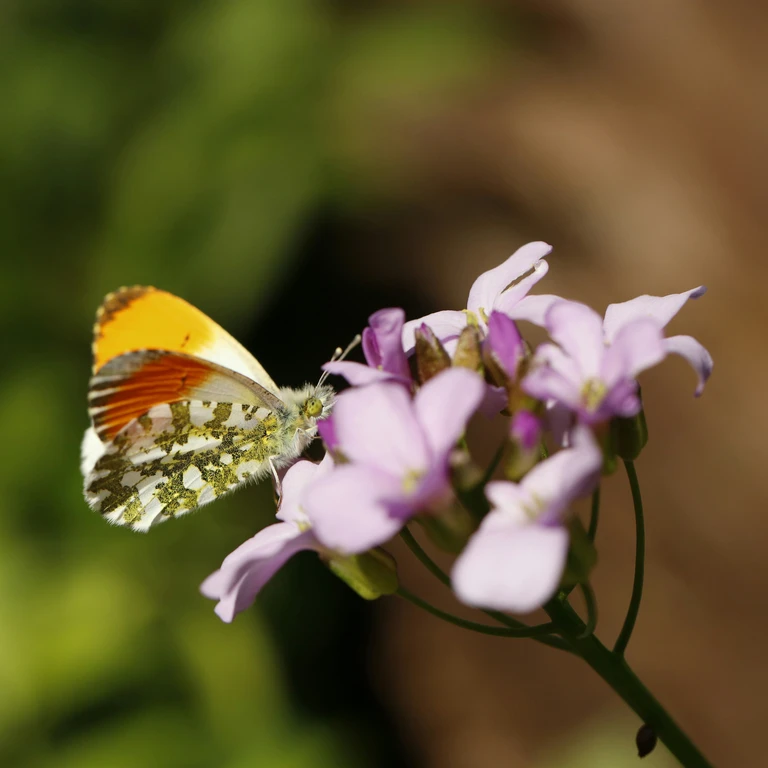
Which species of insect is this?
Anthocharis cardamines
